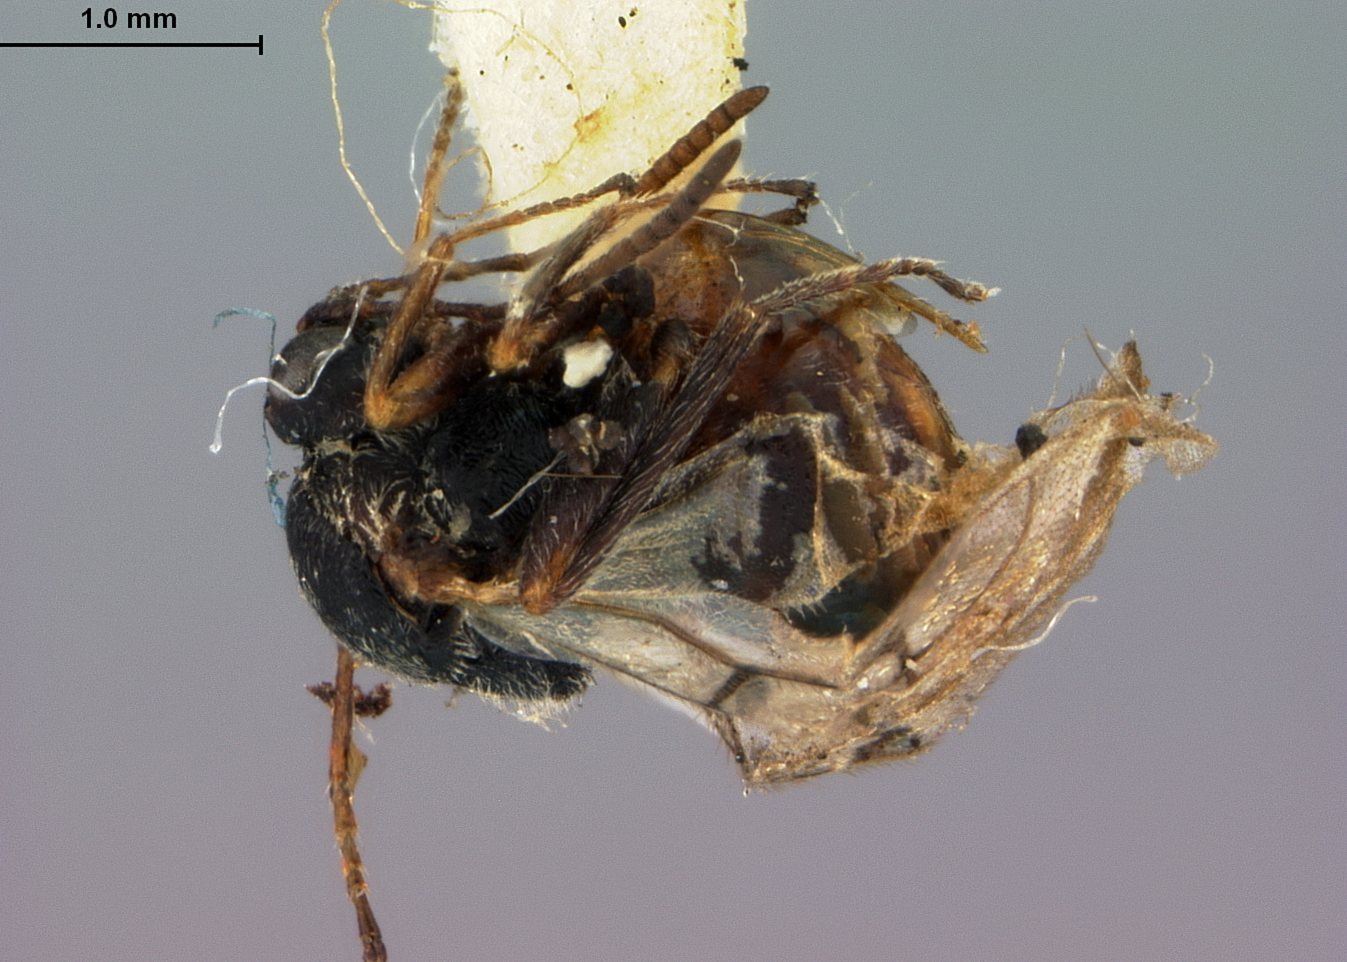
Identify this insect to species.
Cynips dimorphus
